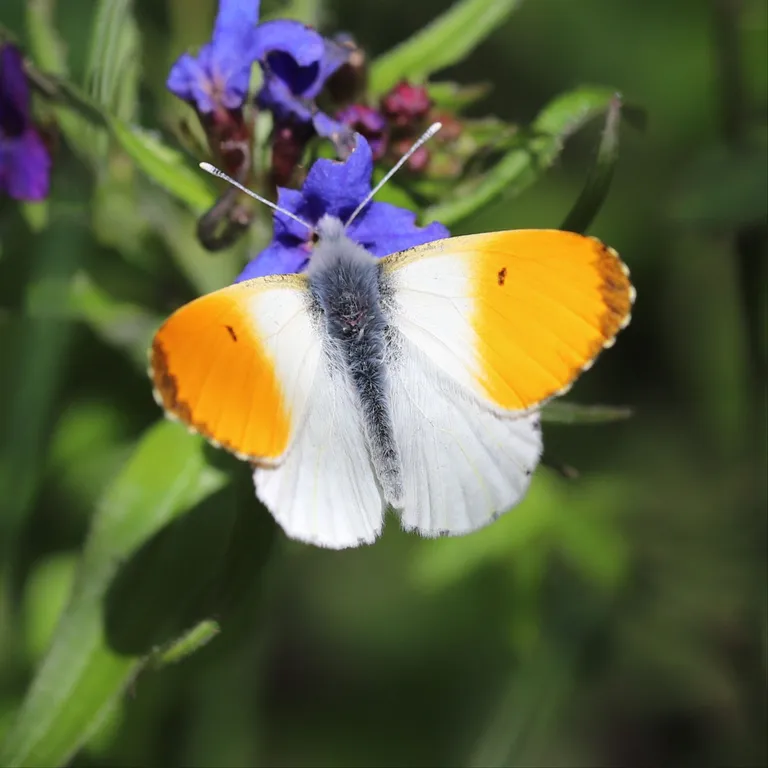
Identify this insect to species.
Anthocharis cardamines
